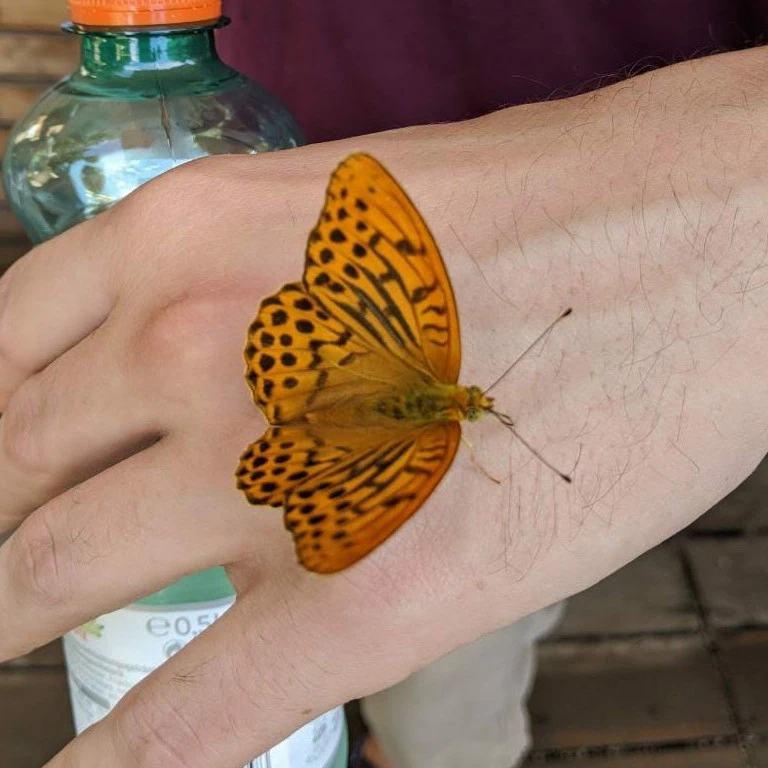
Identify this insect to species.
Argynnis paphia
